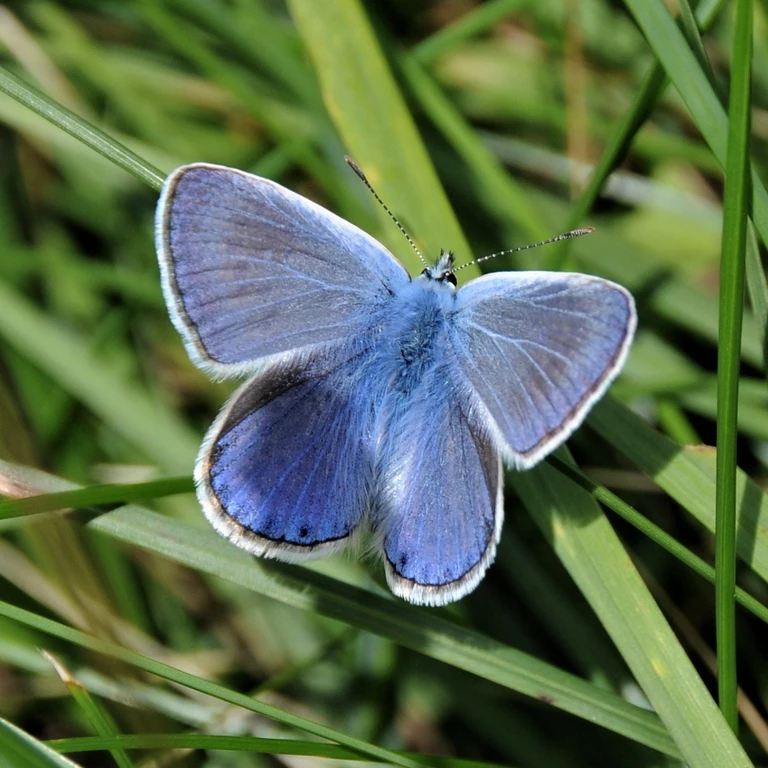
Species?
Polyommatus icarus
